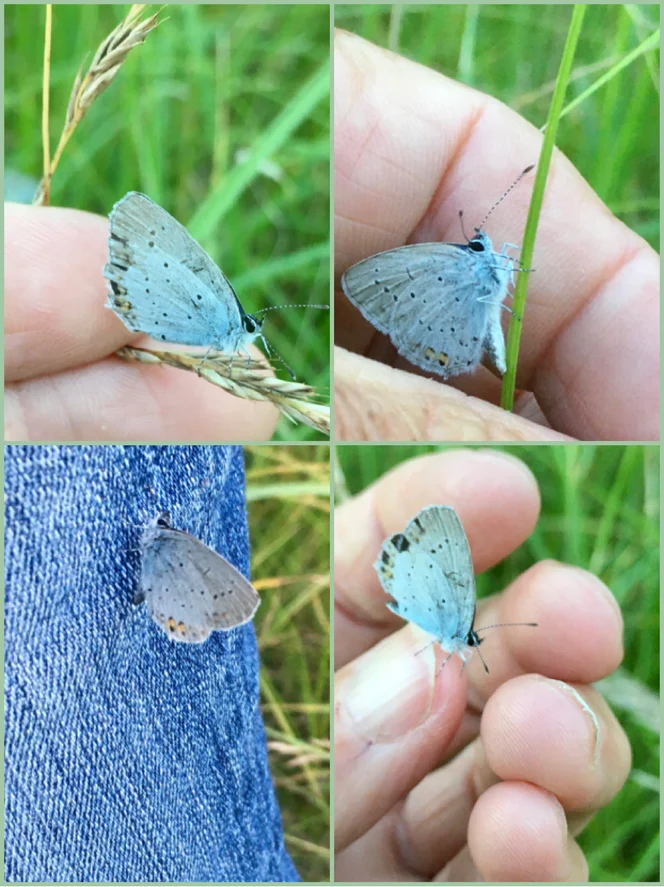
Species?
Cupido argiades (also Elkalyce argiades)
